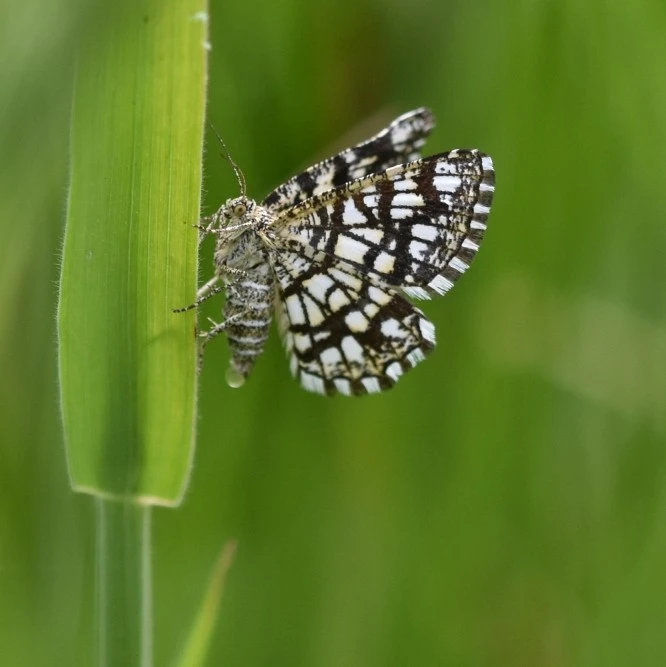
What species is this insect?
Chiasmia clathrata
